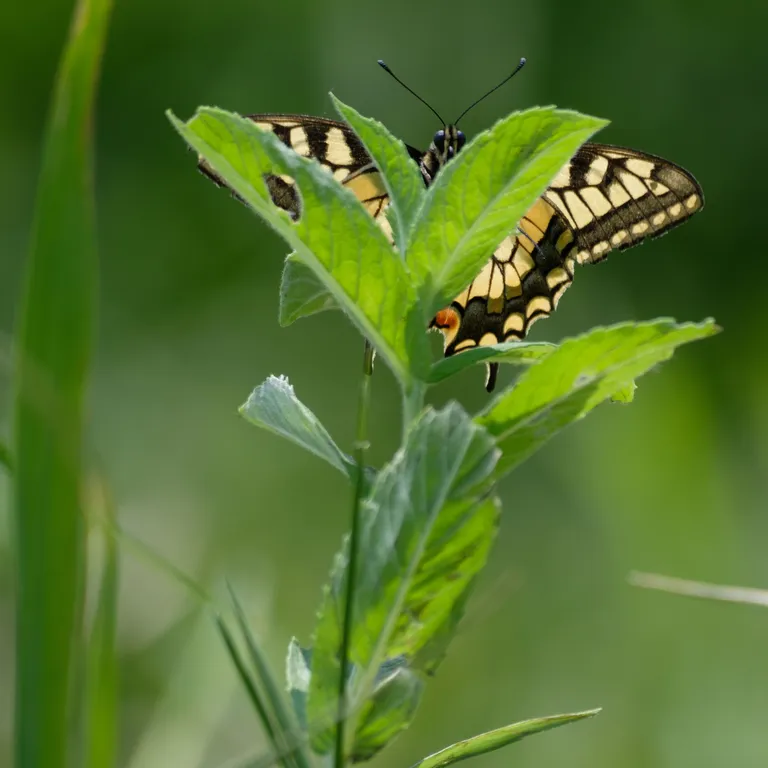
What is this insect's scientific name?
Papilio machaon
